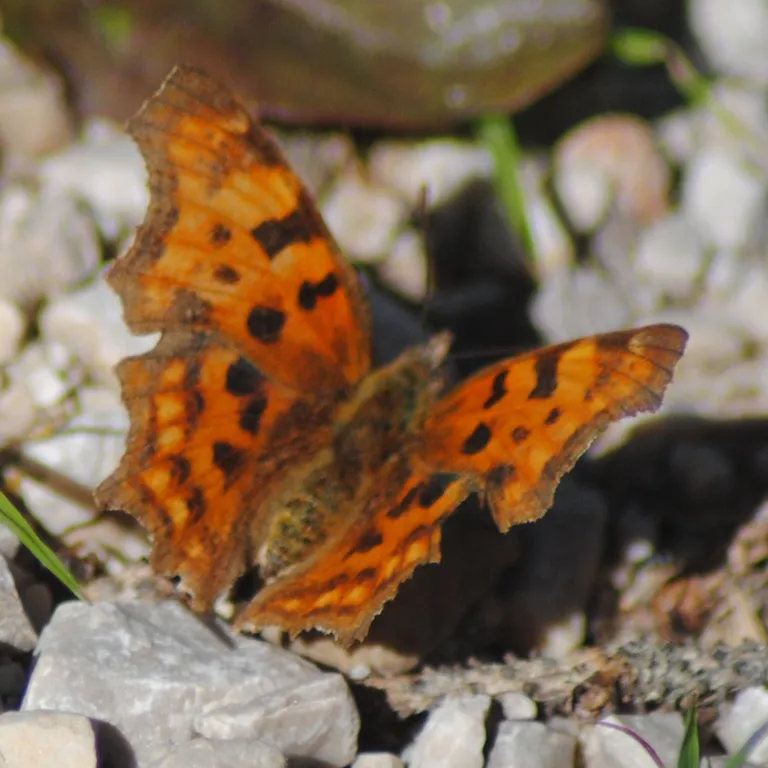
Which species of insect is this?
Polygonia c-album
